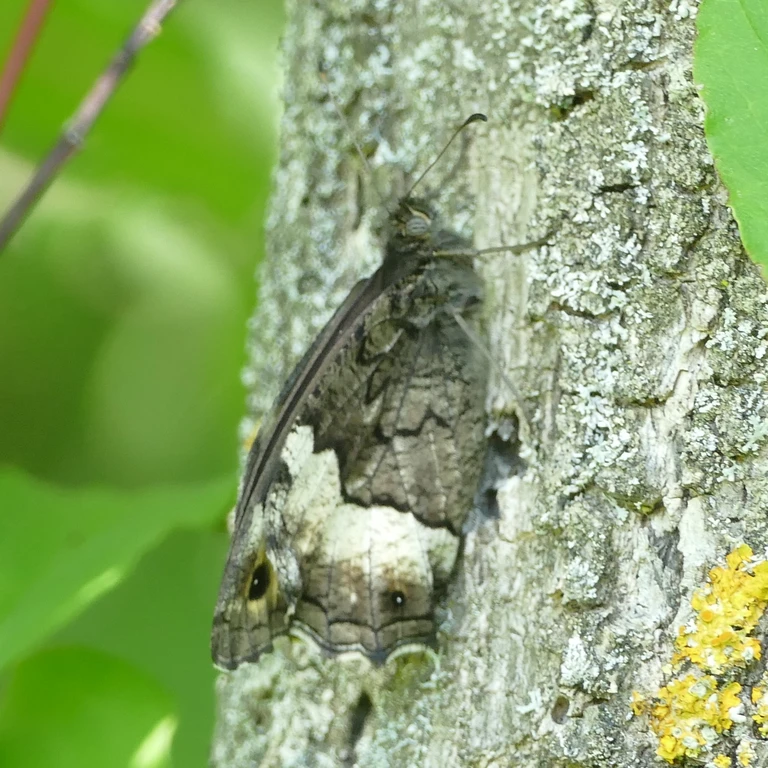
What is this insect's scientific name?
Hipparchia fagi
